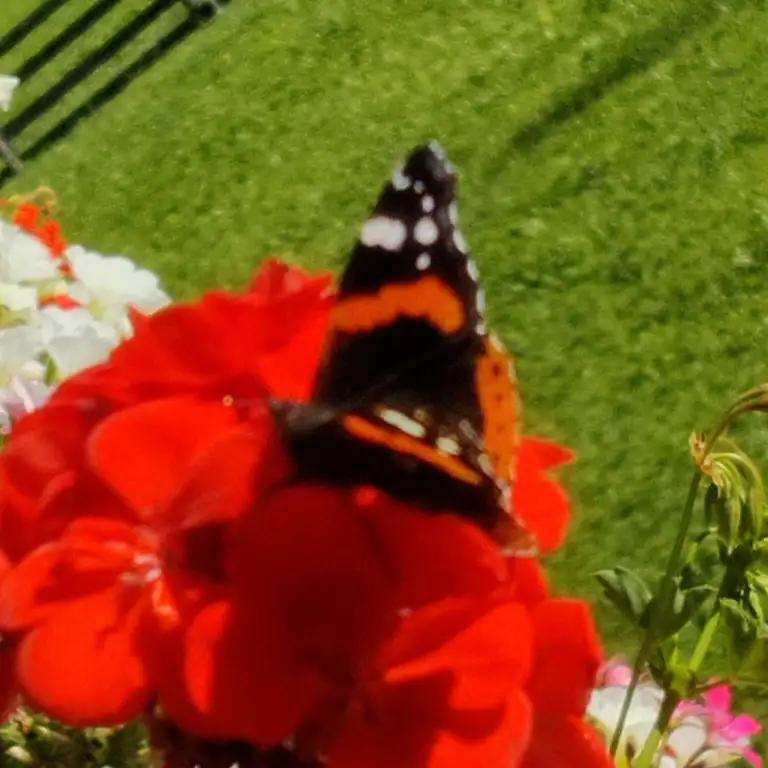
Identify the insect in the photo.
Vanessa atalanta
